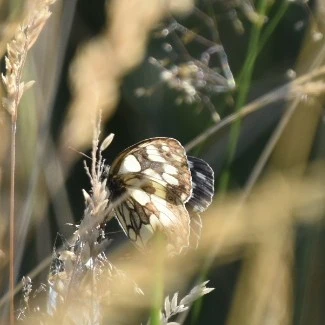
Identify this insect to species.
Melanargia galathea
